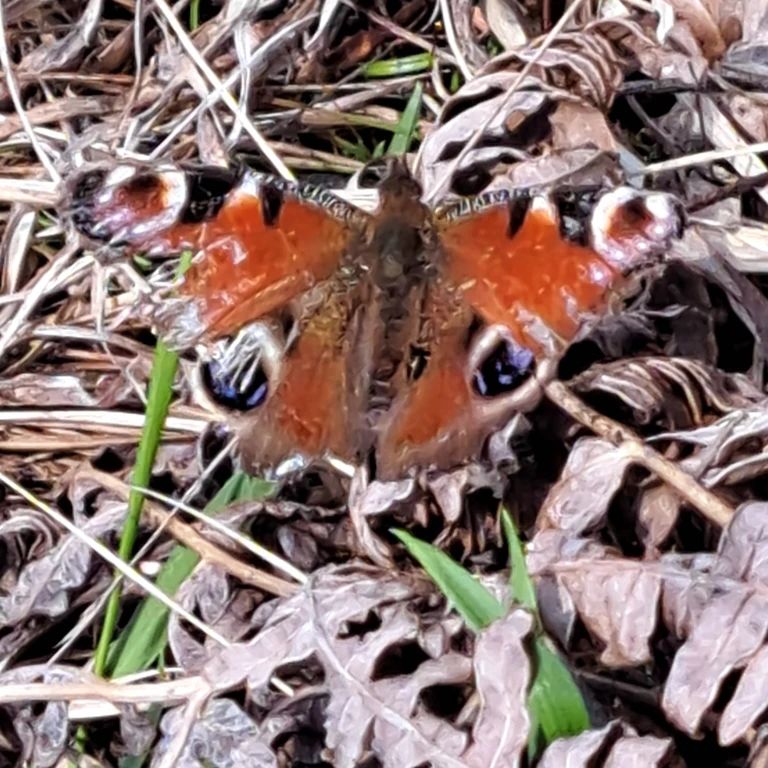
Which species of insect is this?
Aglais io
